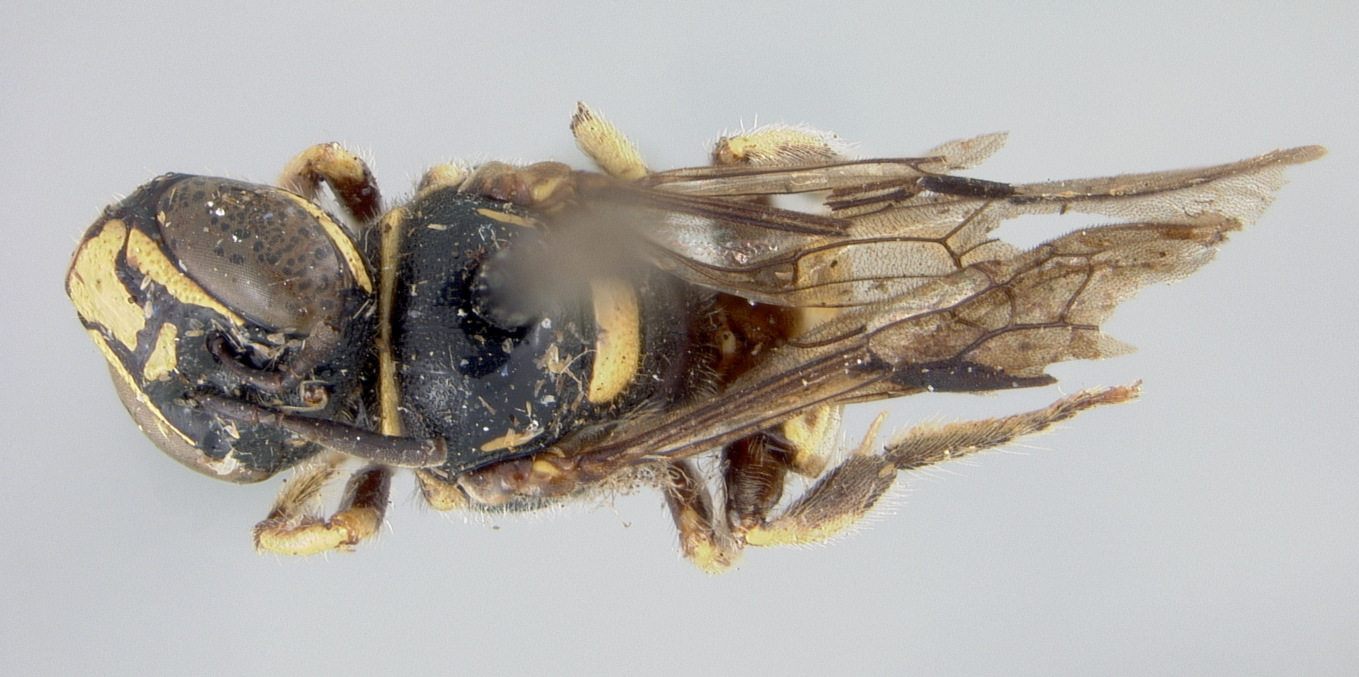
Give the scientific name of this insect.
Ceratina obtusicauda
